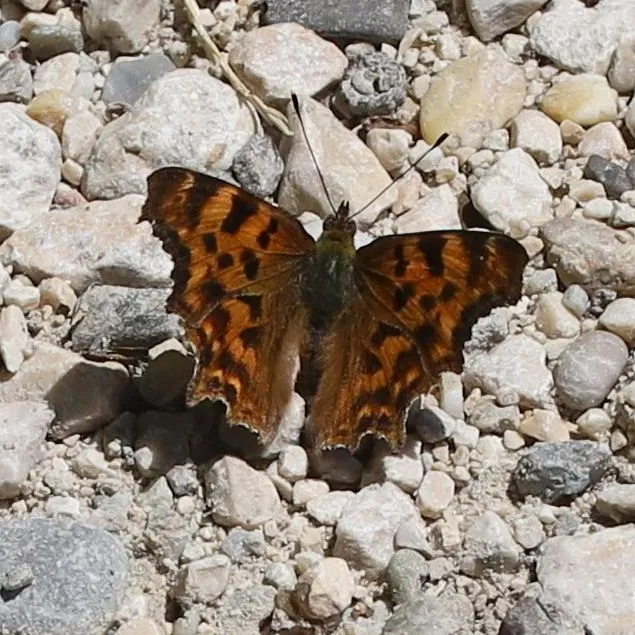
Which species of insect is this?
Polygonia c-album
